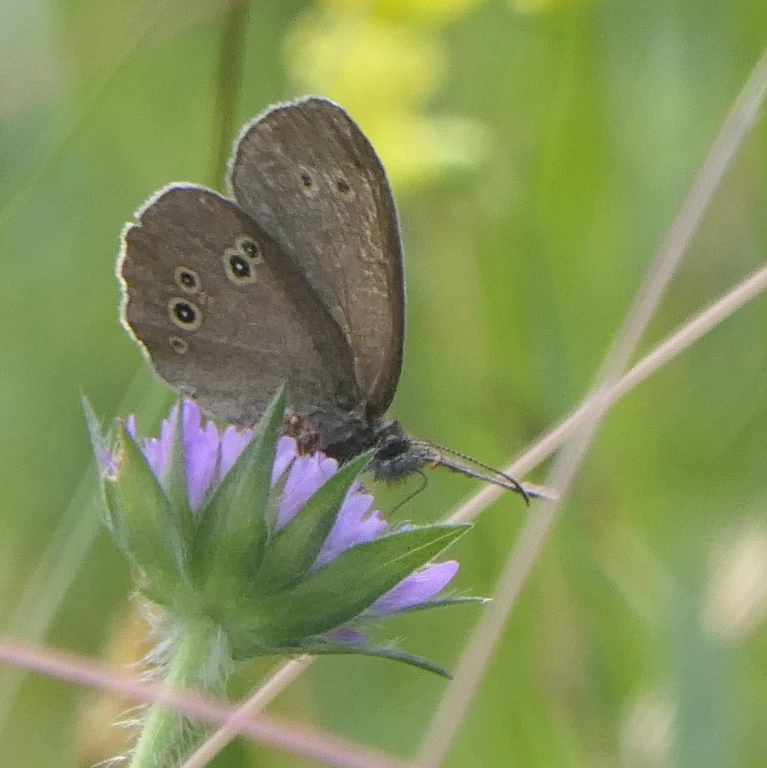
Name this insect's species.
Aphantopus hyperantus
